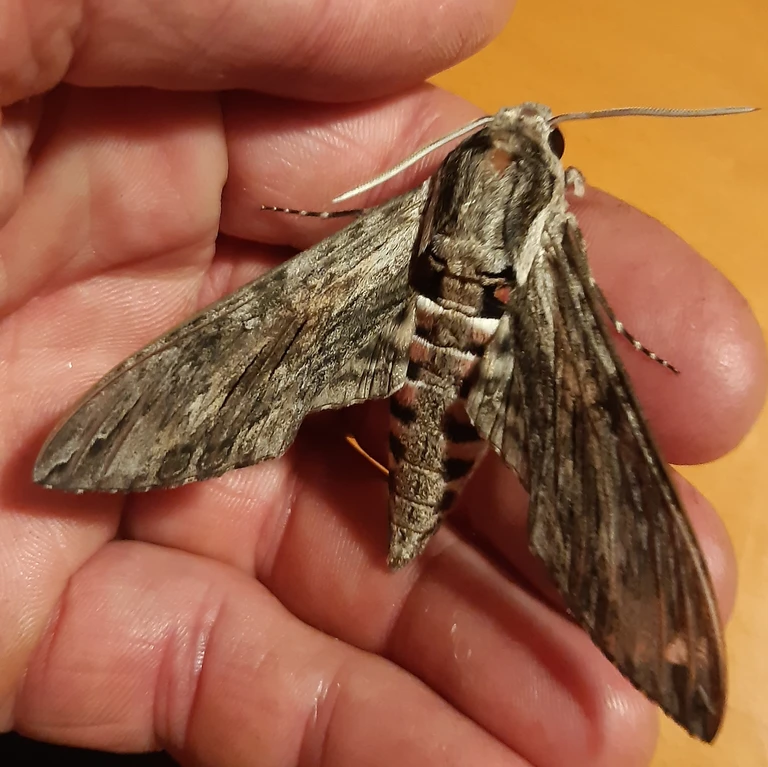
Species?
Agrius convolvuli
